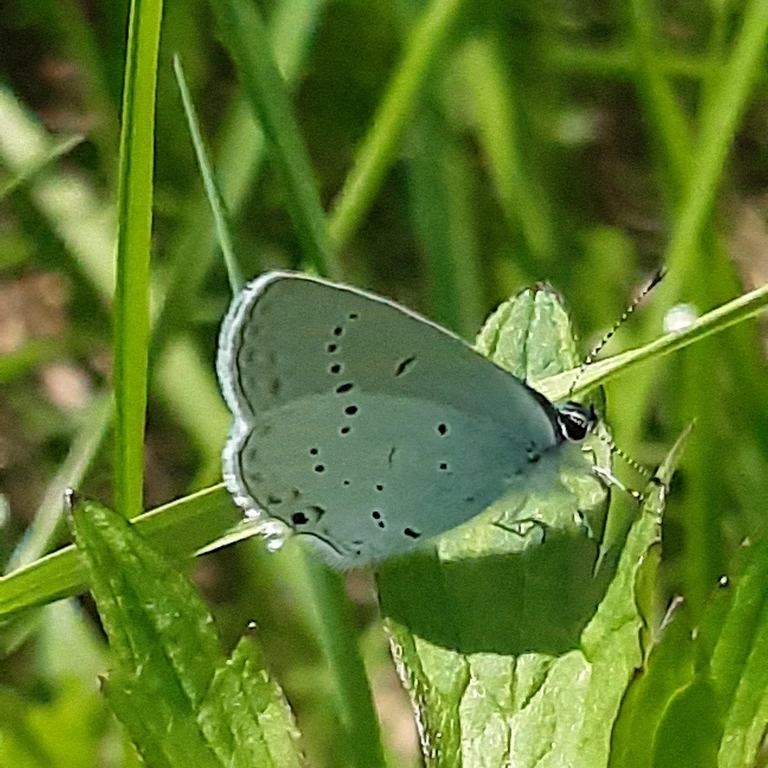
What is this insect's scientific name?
Cupido decolorata (also Elkalyce decolorata)
